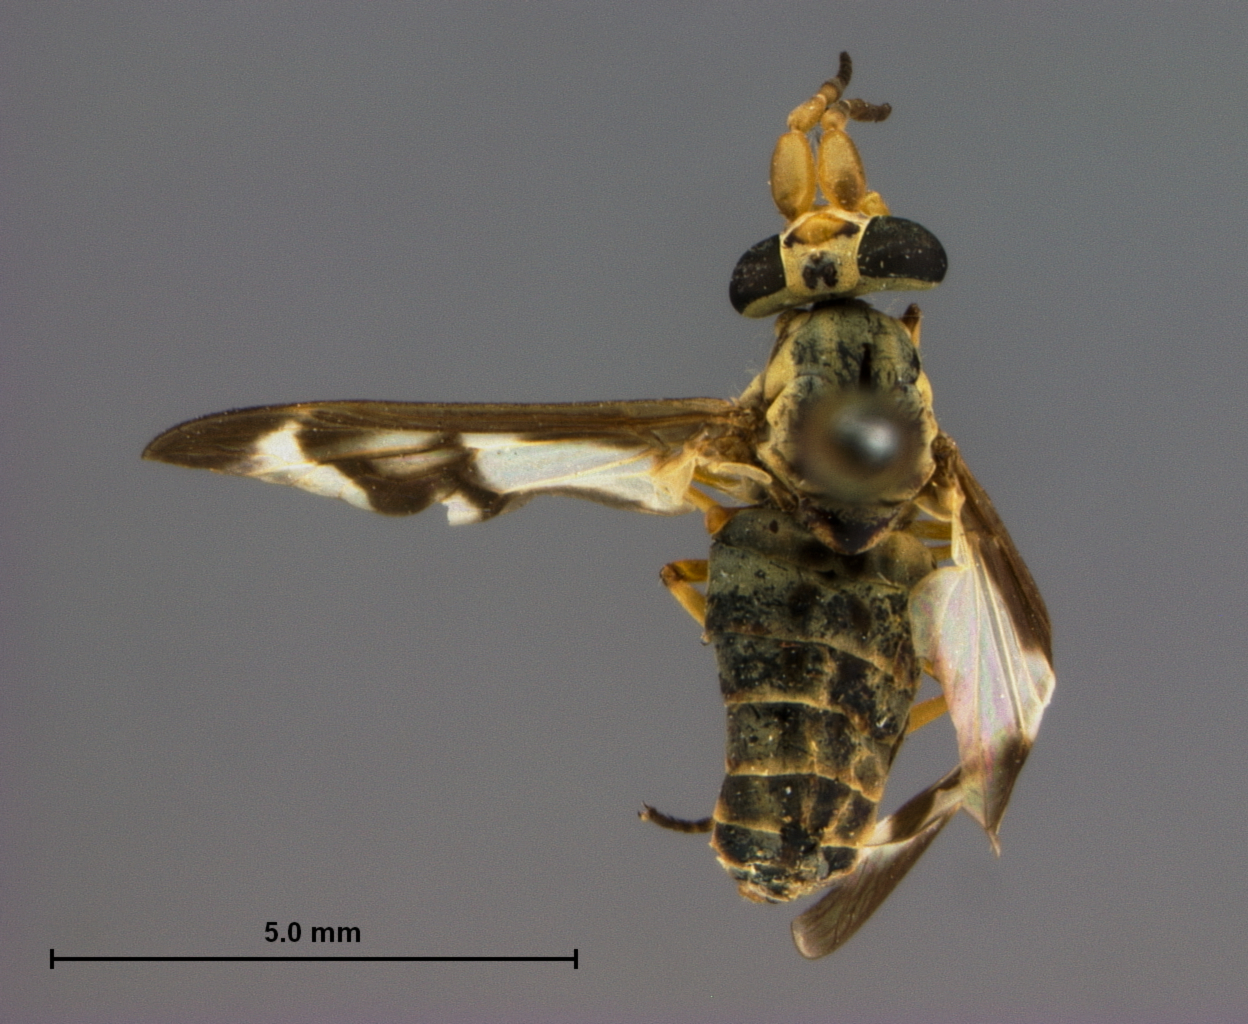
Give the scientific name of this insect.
Chrysops dilatus (also Chrysops pachycerus)
